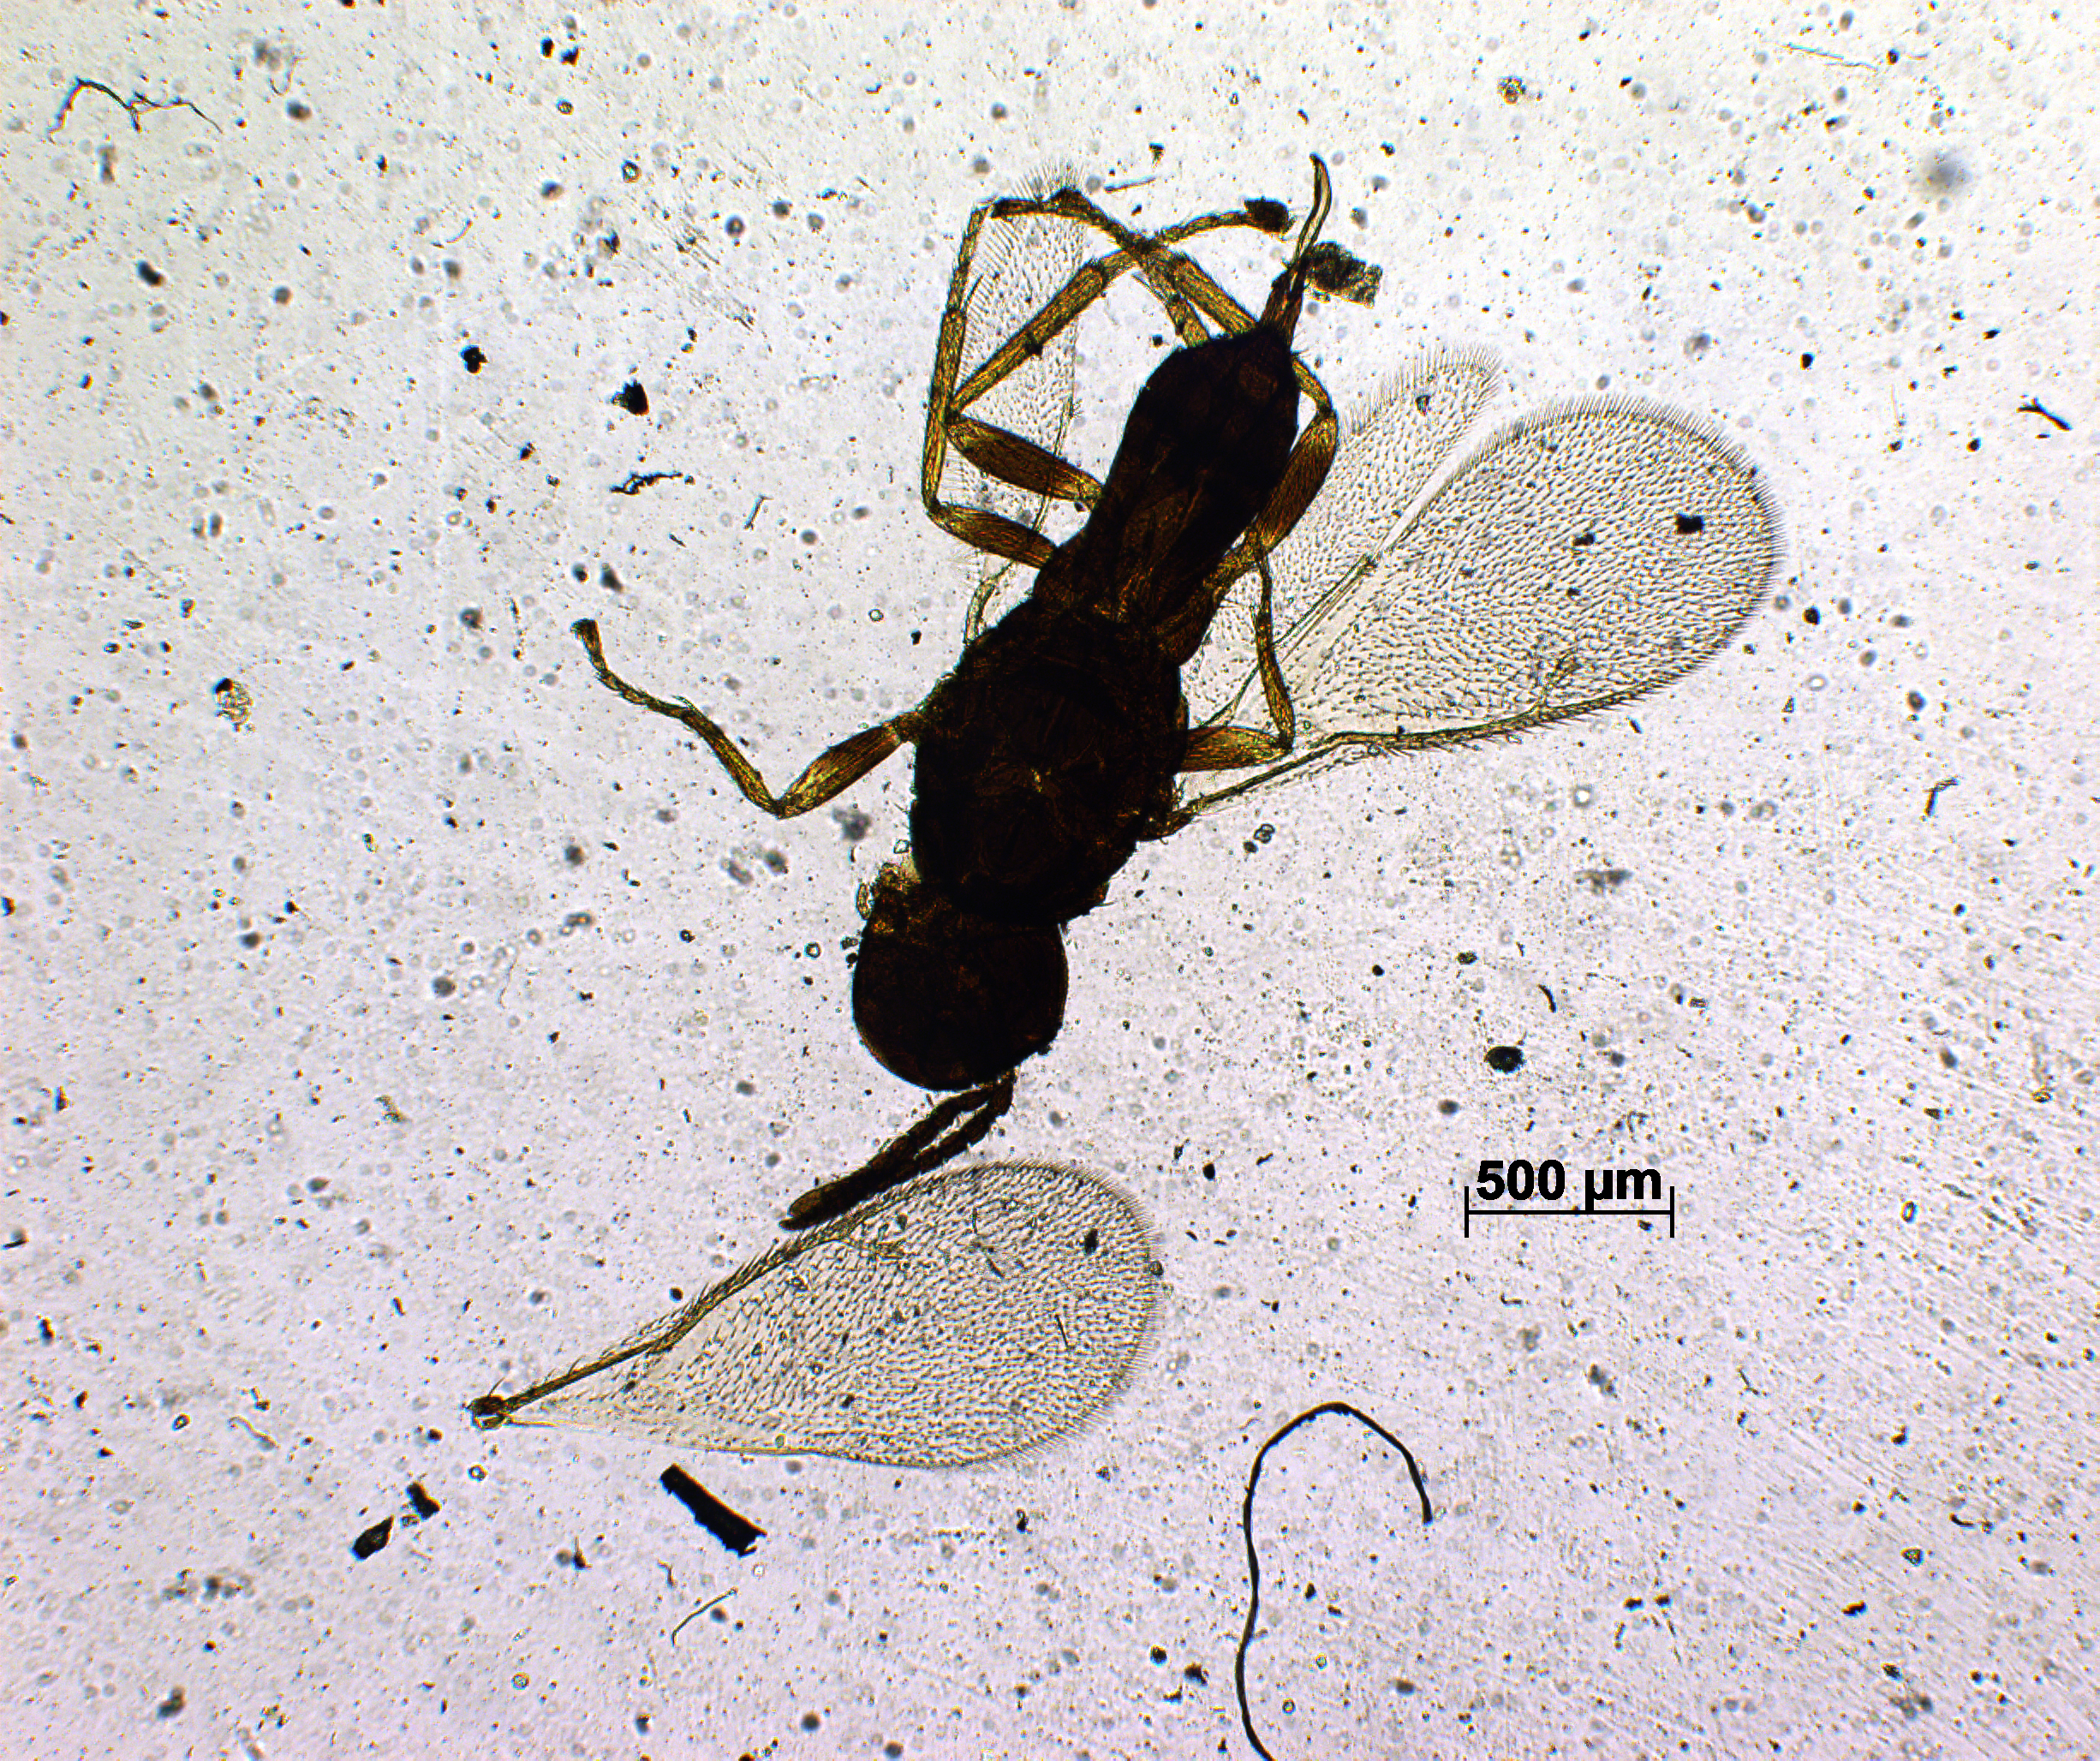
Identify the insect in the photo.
Cerambycobius berii
